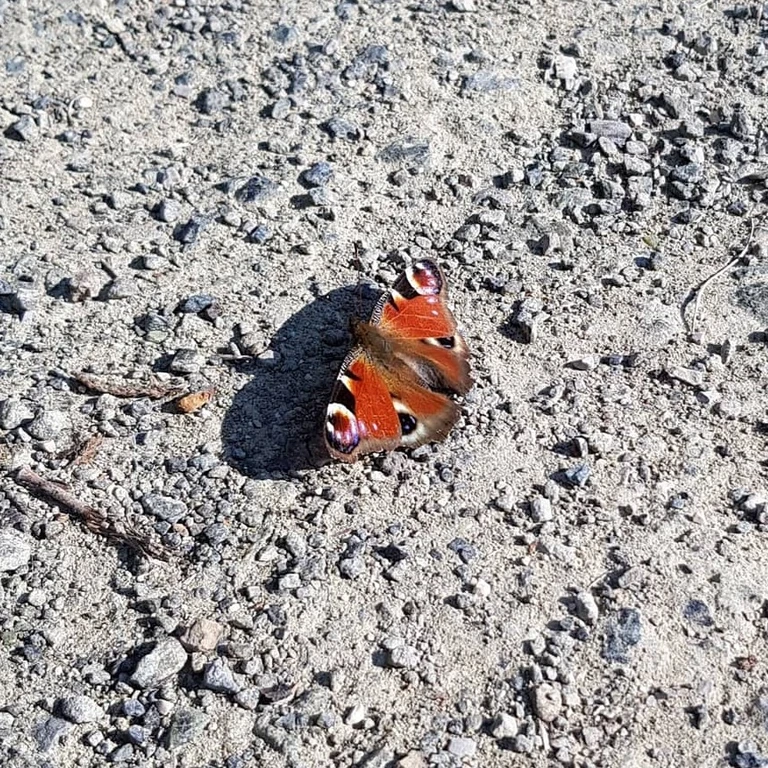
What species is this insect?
Aglais io
